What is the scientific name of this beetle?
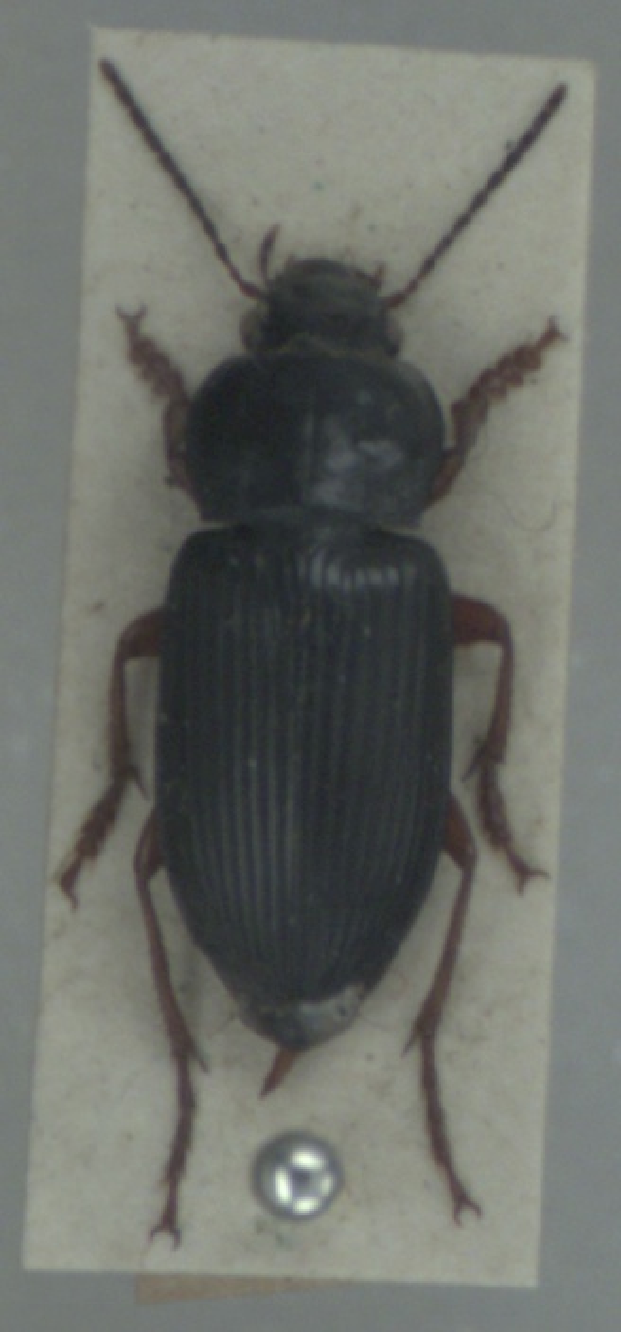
Anisodactylus binotatus
